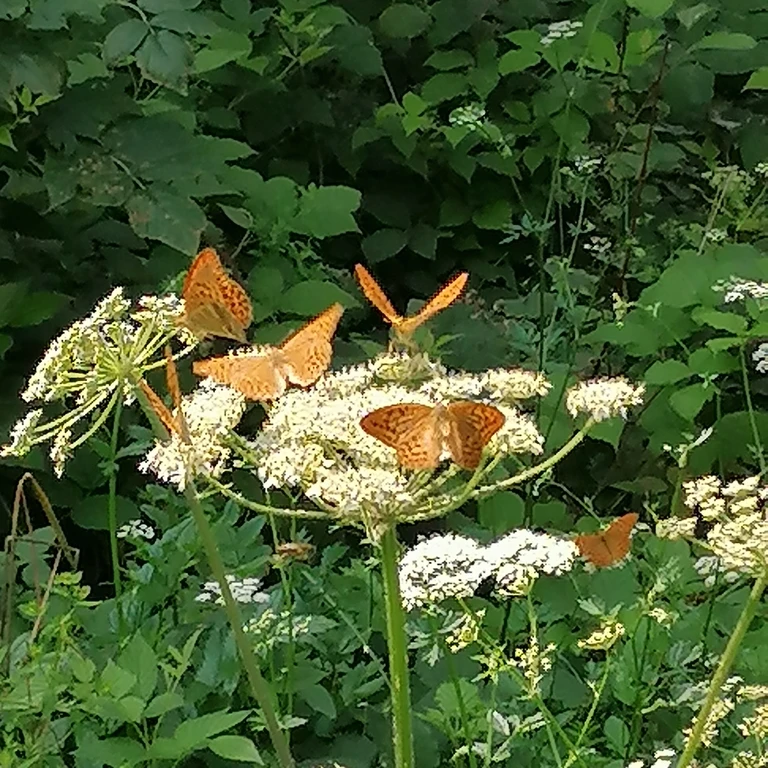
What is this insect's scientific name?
Argynnis paphia
